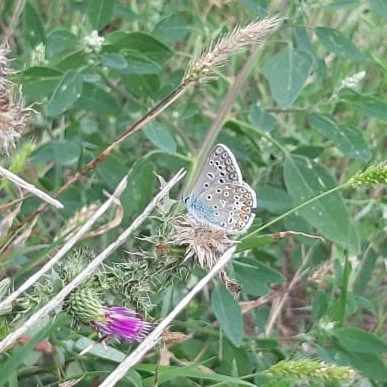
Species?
Polyommatus icarus
